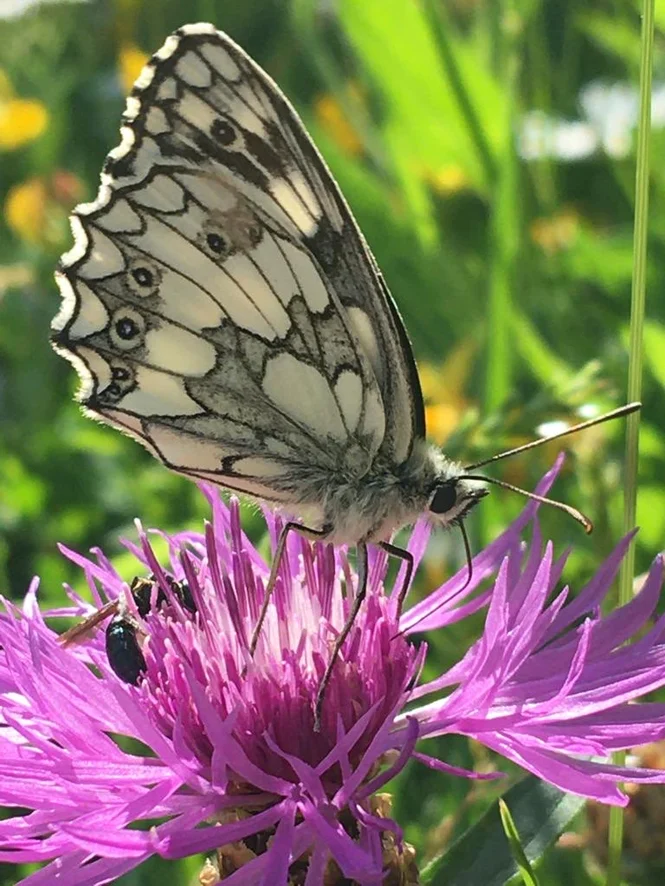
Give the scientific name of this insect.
Melanargia galathea
